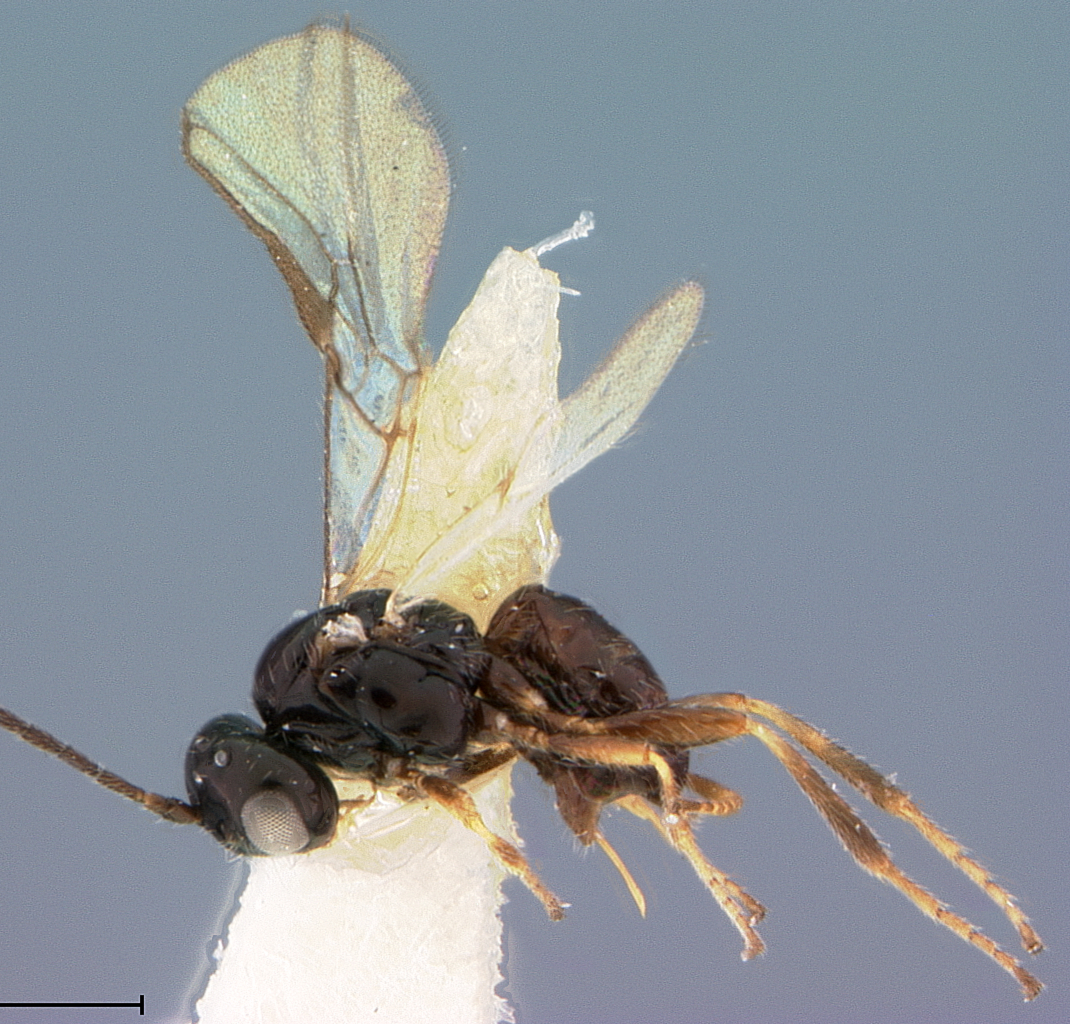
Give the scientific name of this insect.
Opius phoenicensis
